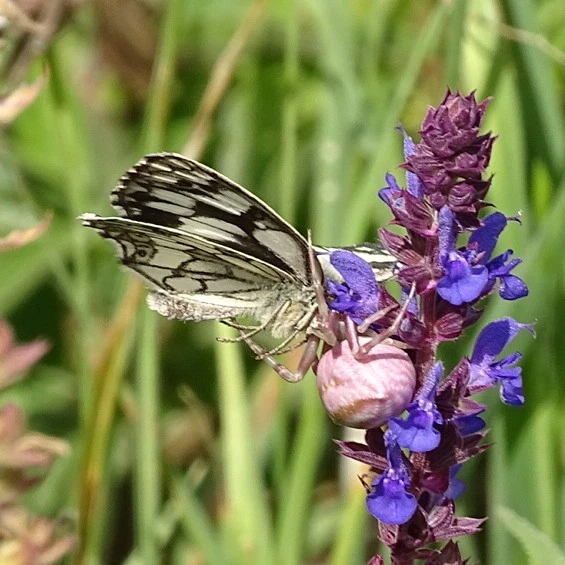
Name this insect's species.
Melanargia galathea
